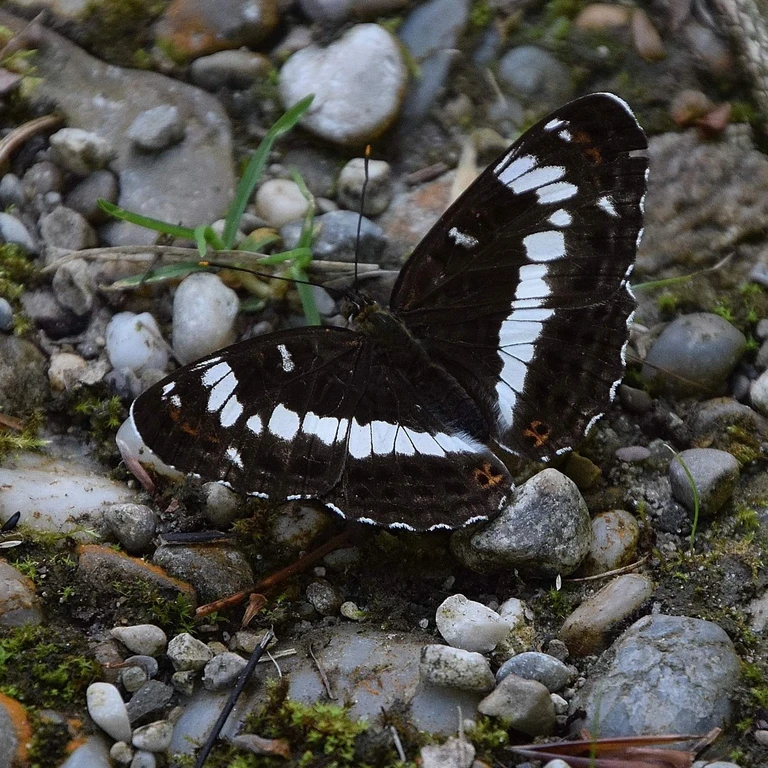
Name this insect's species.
Limenitis camilla (also Ladoga camilla)
